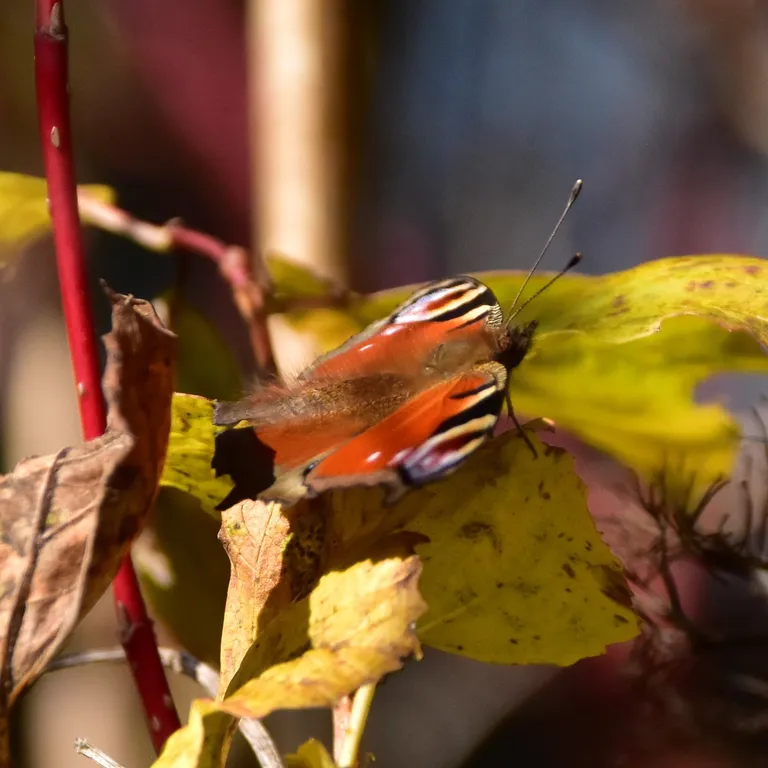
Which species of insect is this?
Aglais io
